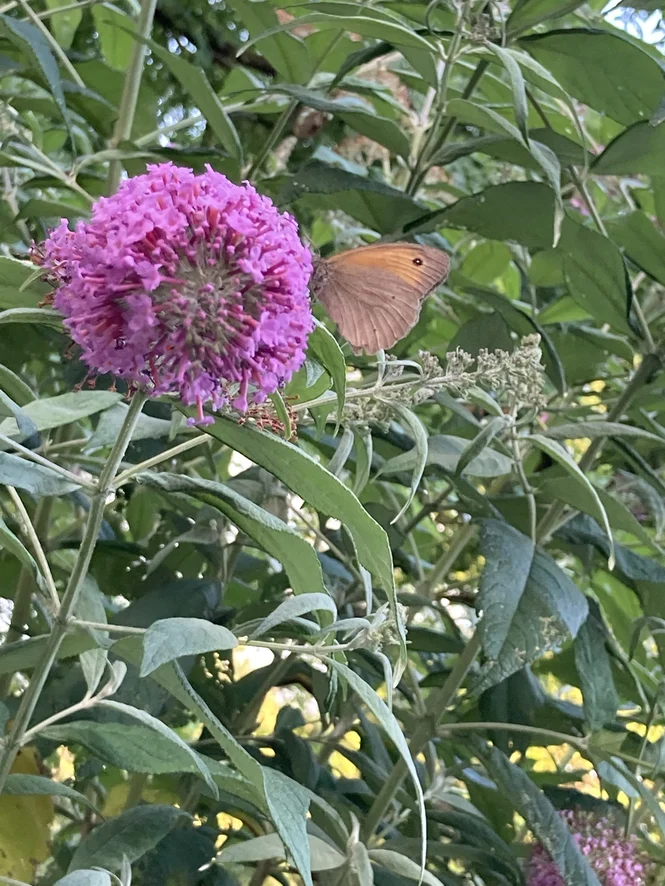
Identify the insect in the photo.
Maniola jurtina
